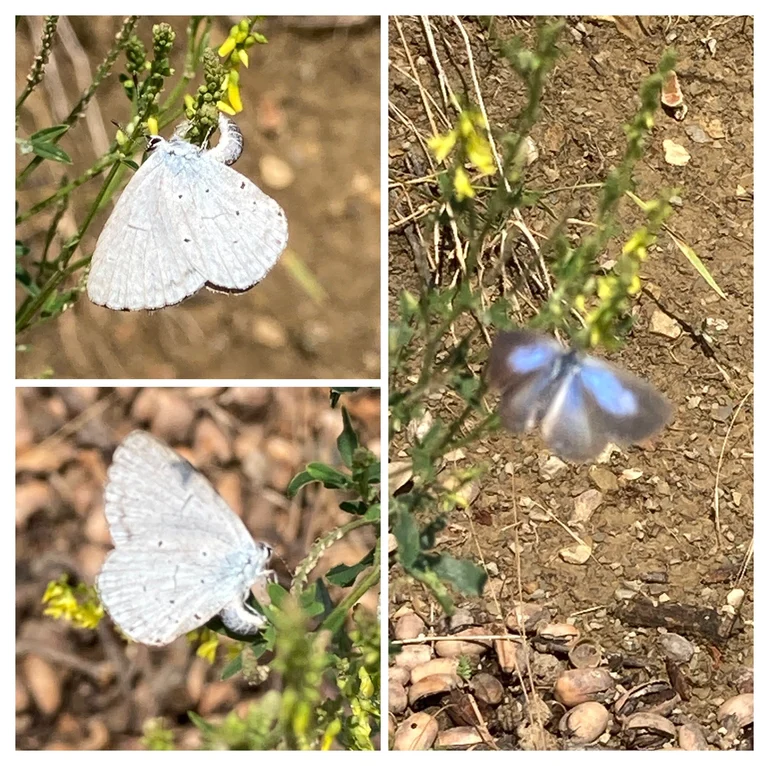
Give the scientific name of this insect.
Celastrina argiolus
